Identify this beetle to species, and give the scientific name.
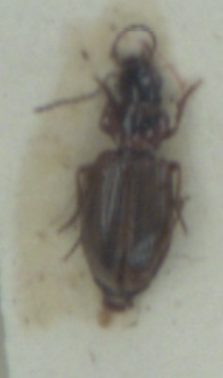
Dicheirotrichus placidus
